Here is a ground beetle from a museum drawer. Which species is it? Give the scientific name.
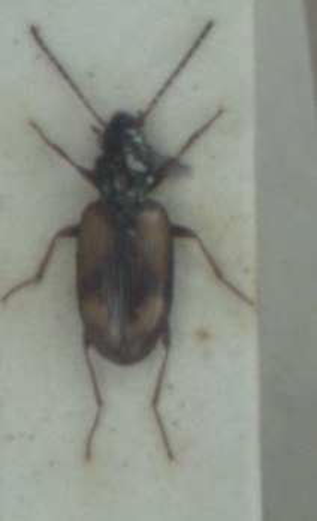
Bembidion femoratum
